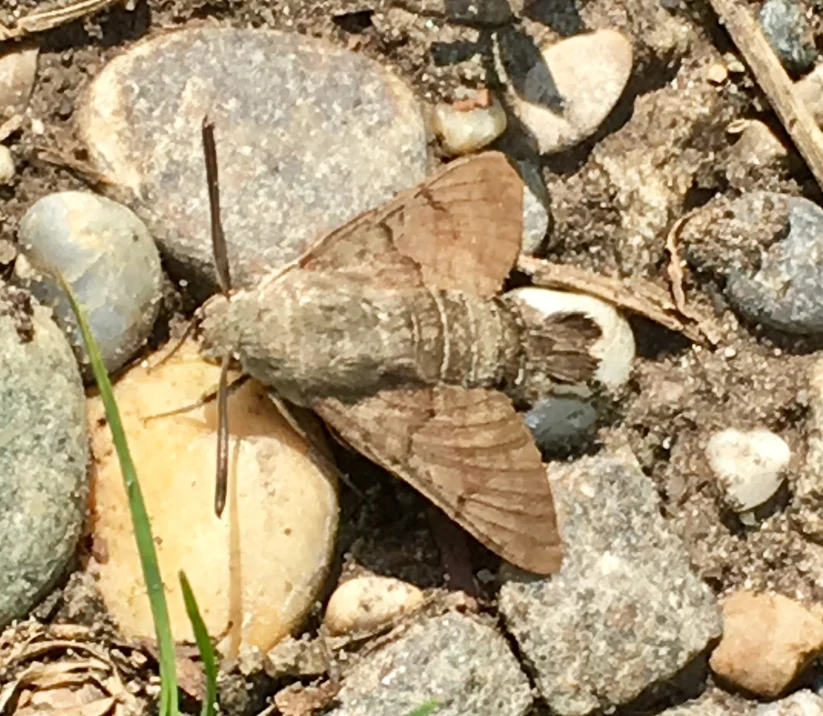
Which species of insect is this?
Macroglossum stellatarum
